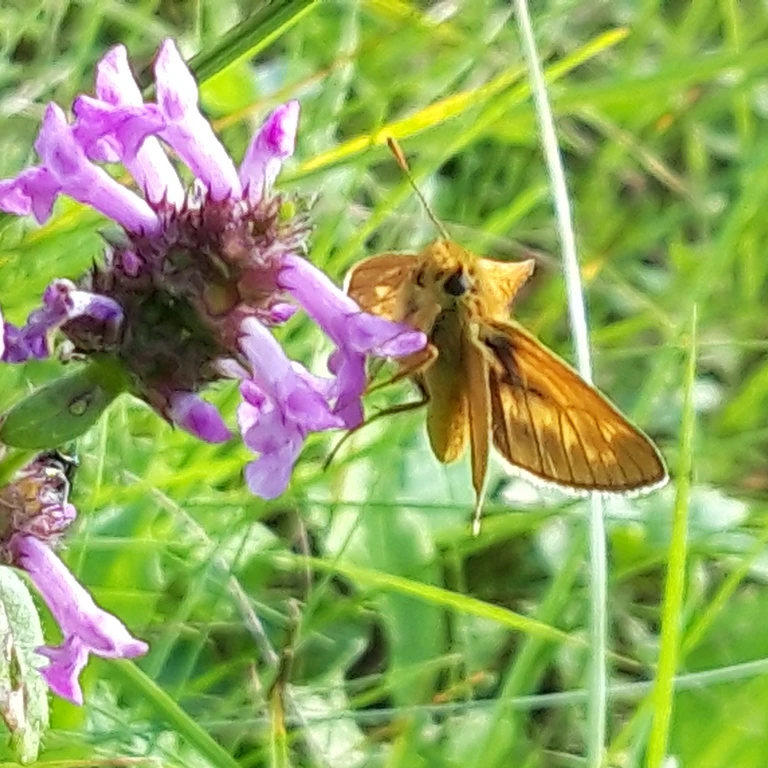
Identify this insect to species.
Ochlodes sylvanus (also Ochlodes venata)
